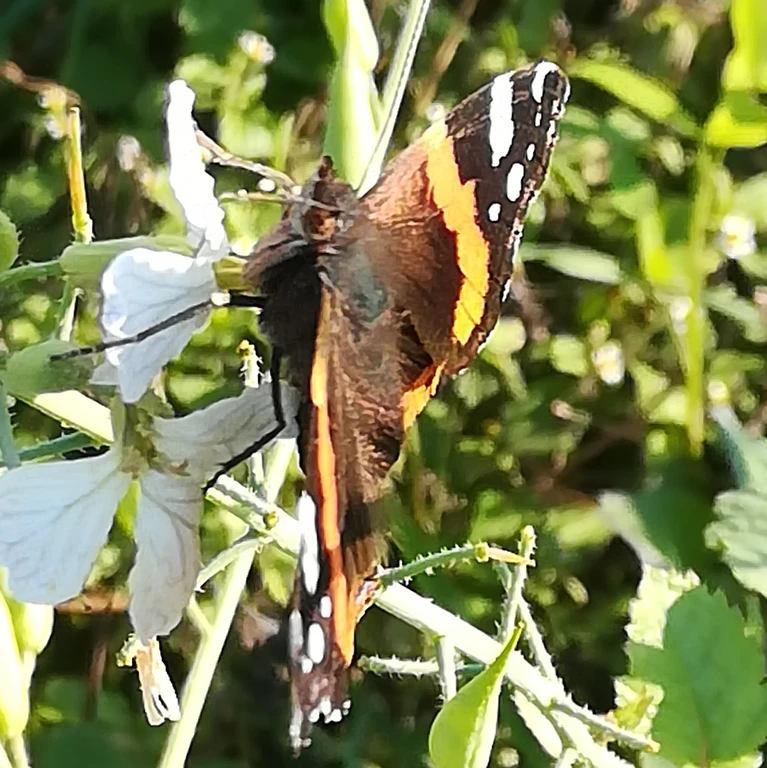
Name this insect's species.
Vanessa atalanta
